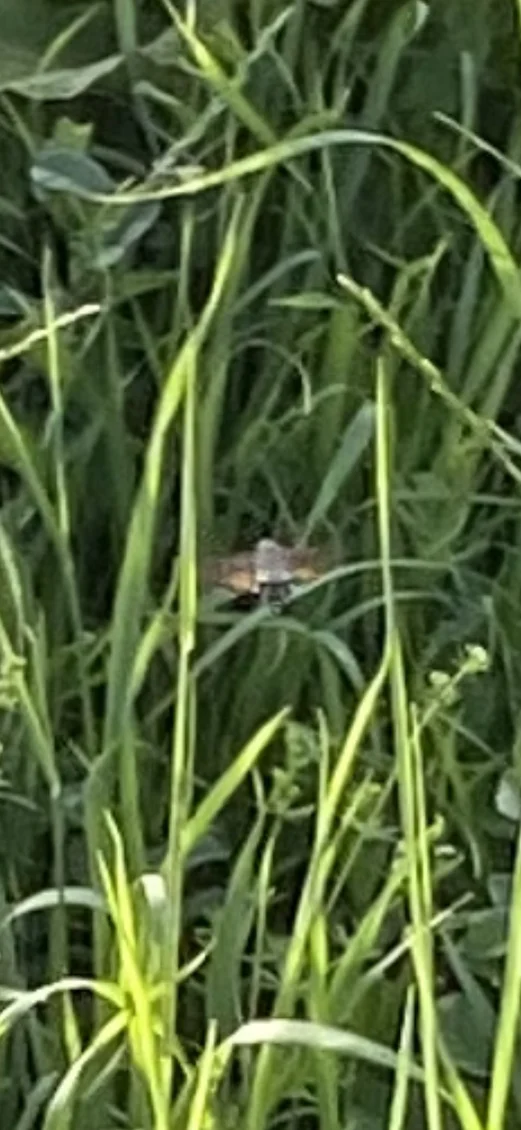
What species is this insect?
Macroglossum stellatarum
